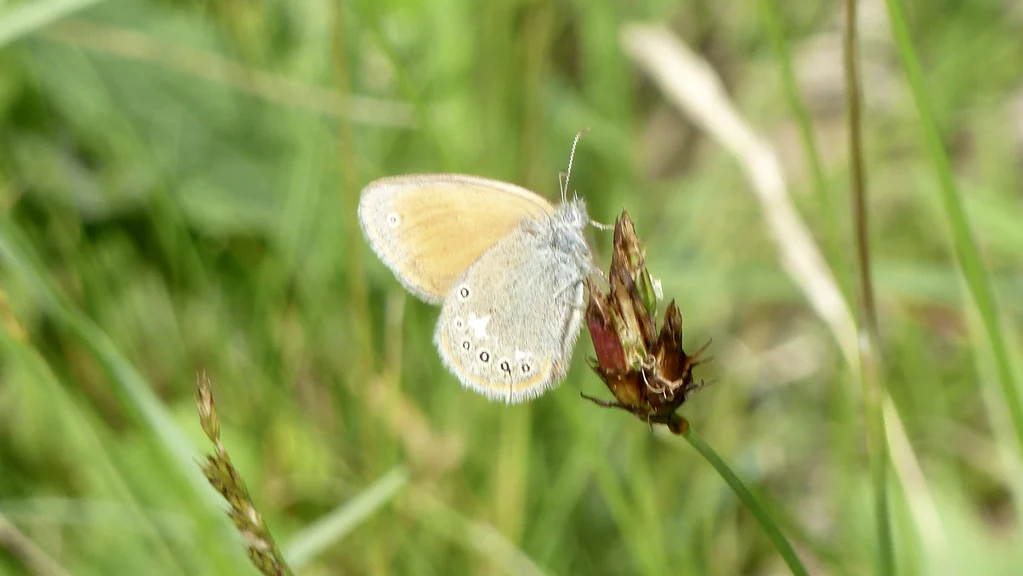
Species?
Coenonympha glycerion (also Coenonympha iphis)
